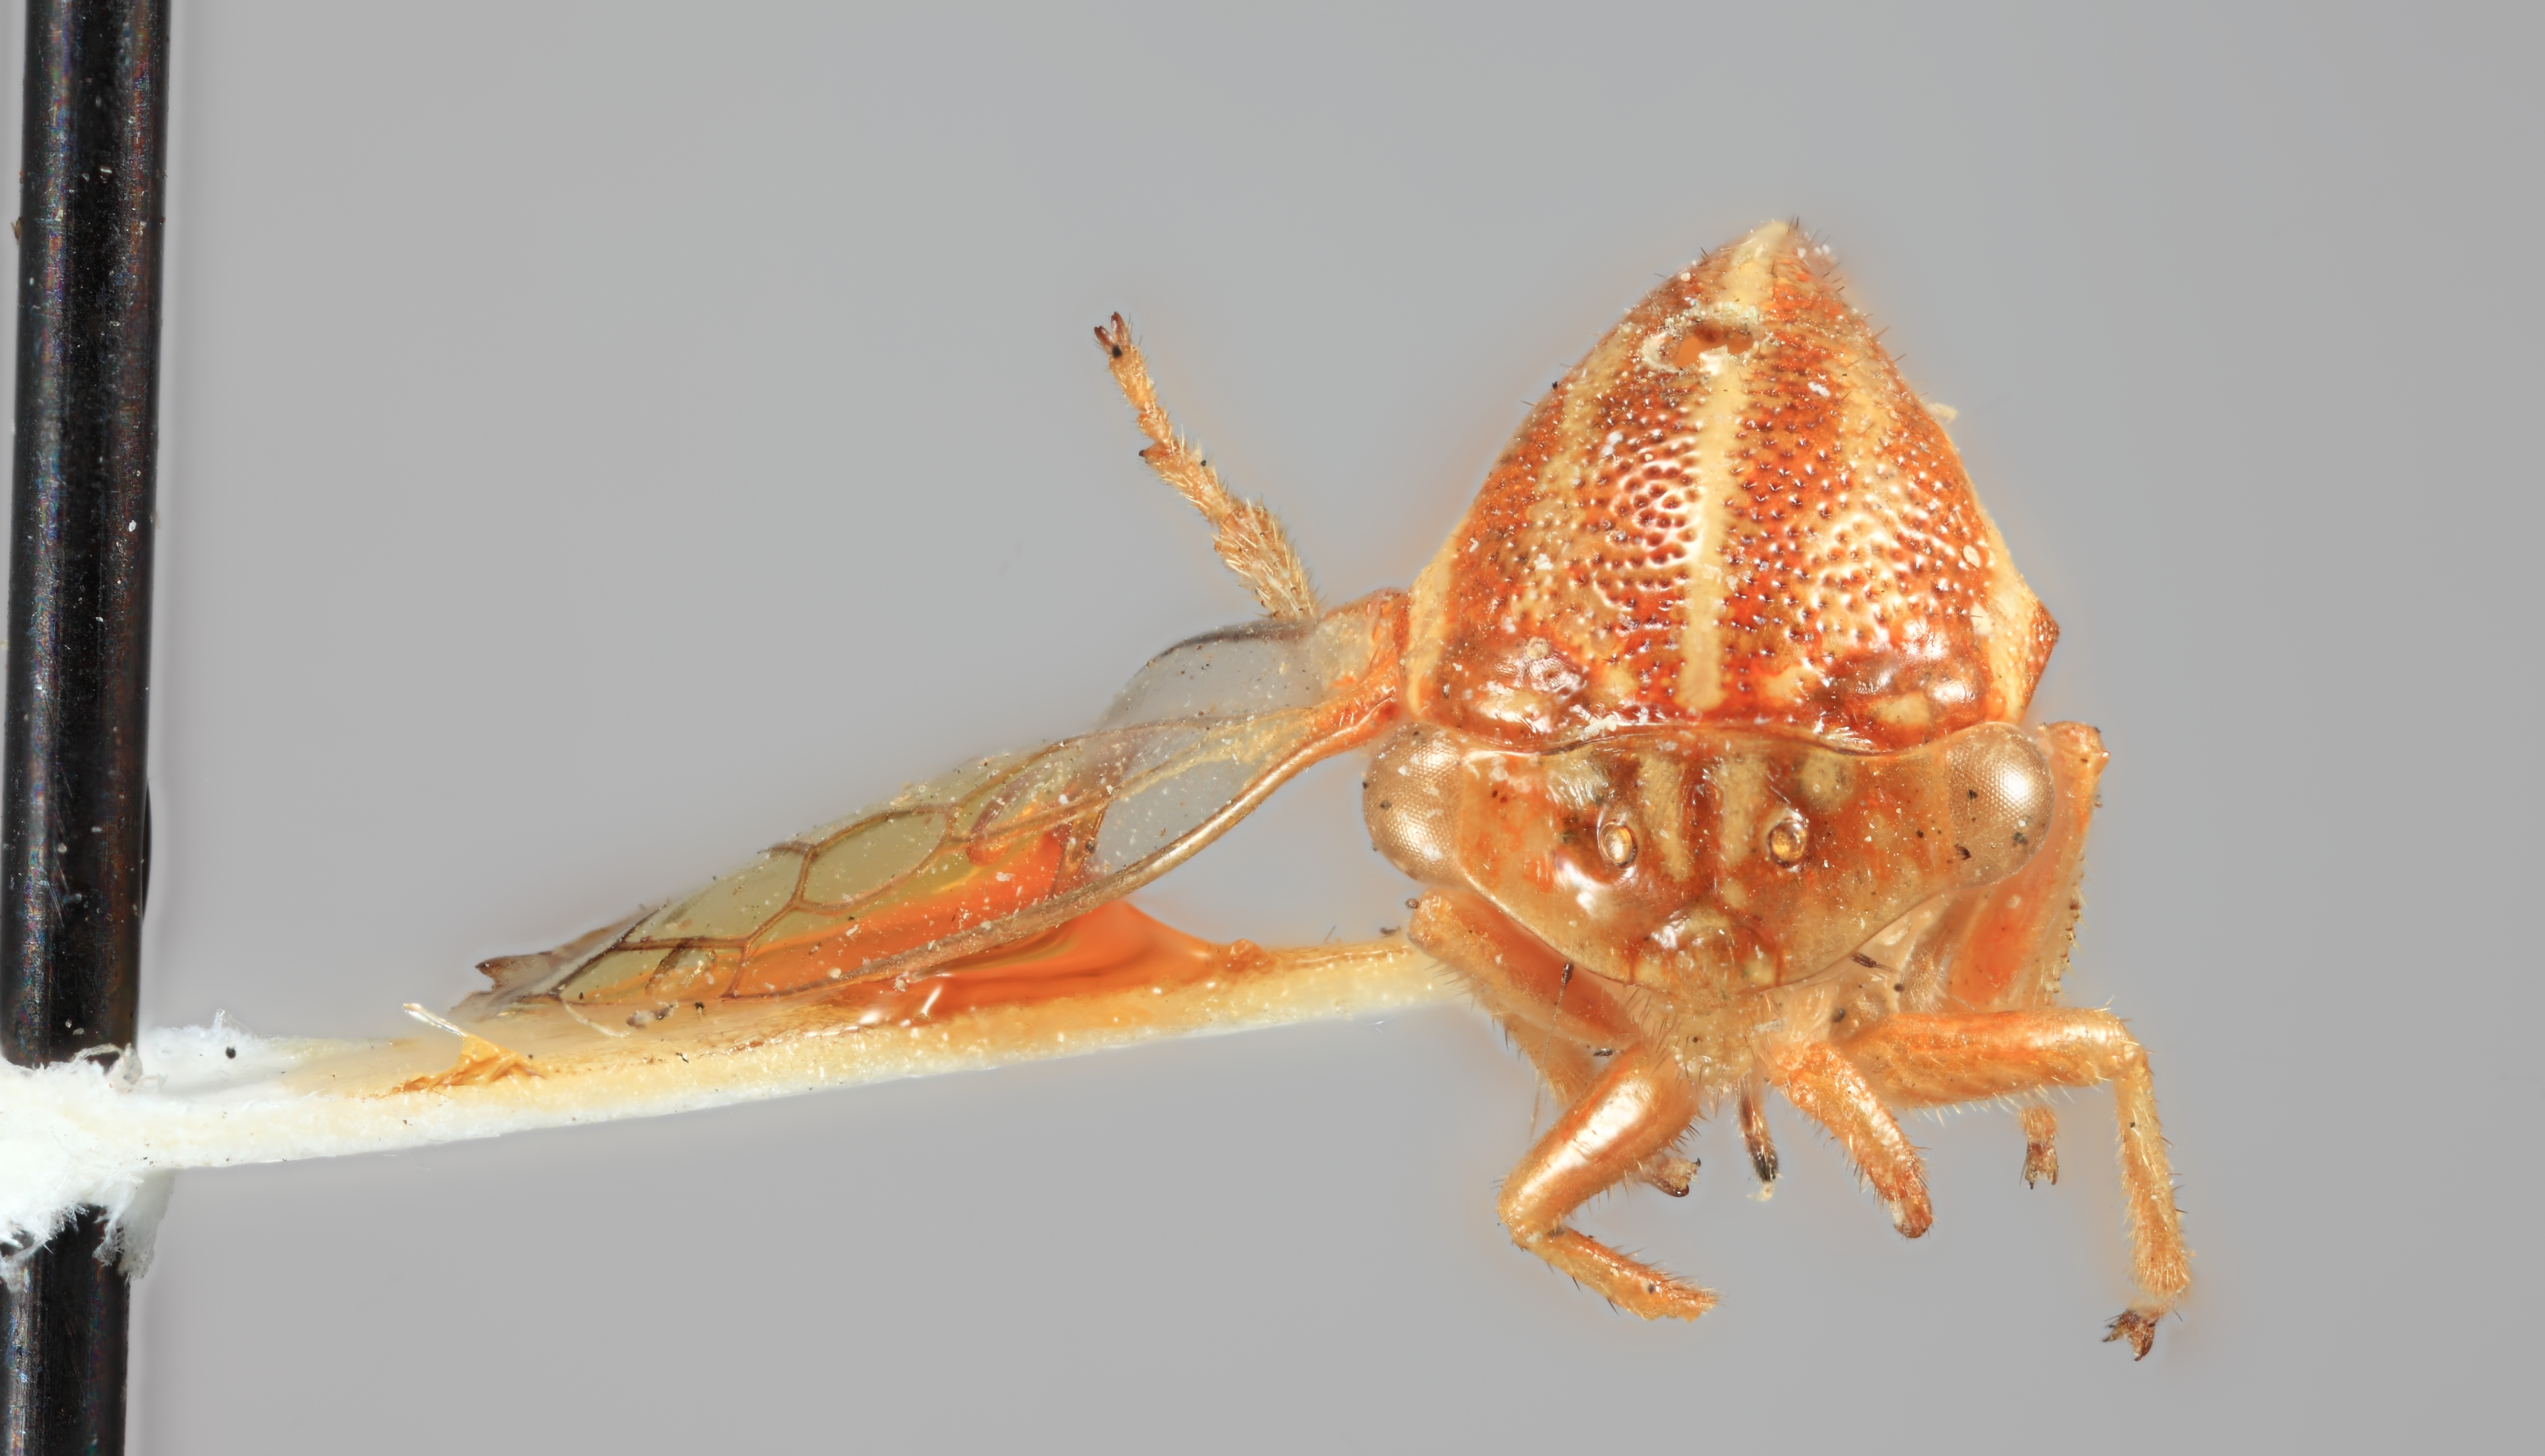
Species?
Stictolobus septemfasciata
